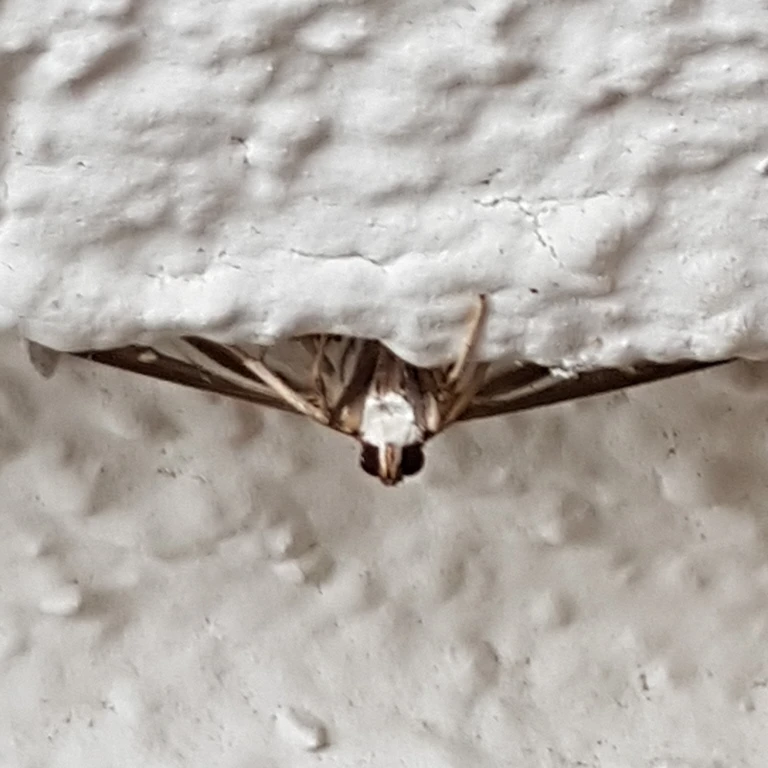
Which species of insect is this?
Cydalima perspectalis
